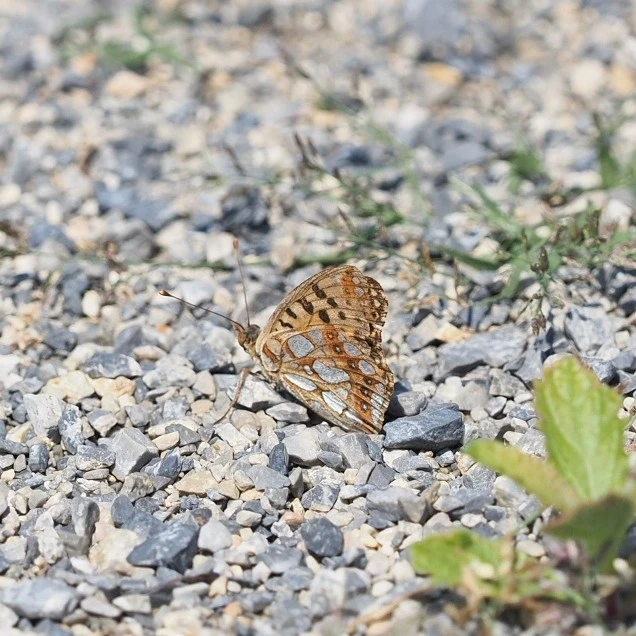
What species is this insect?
Issoria lathonia
